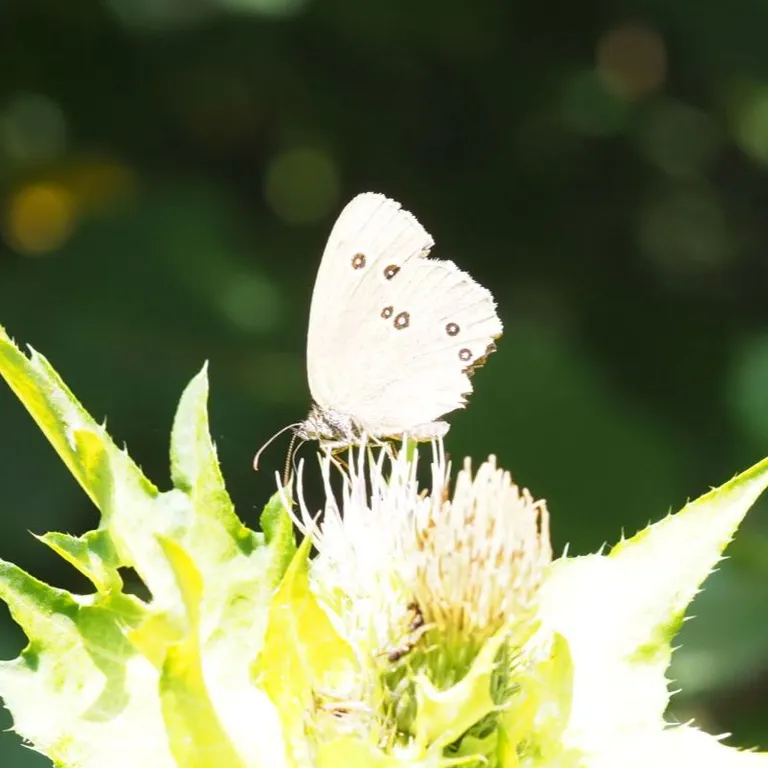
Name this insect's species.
Aphantopus hyperantus
